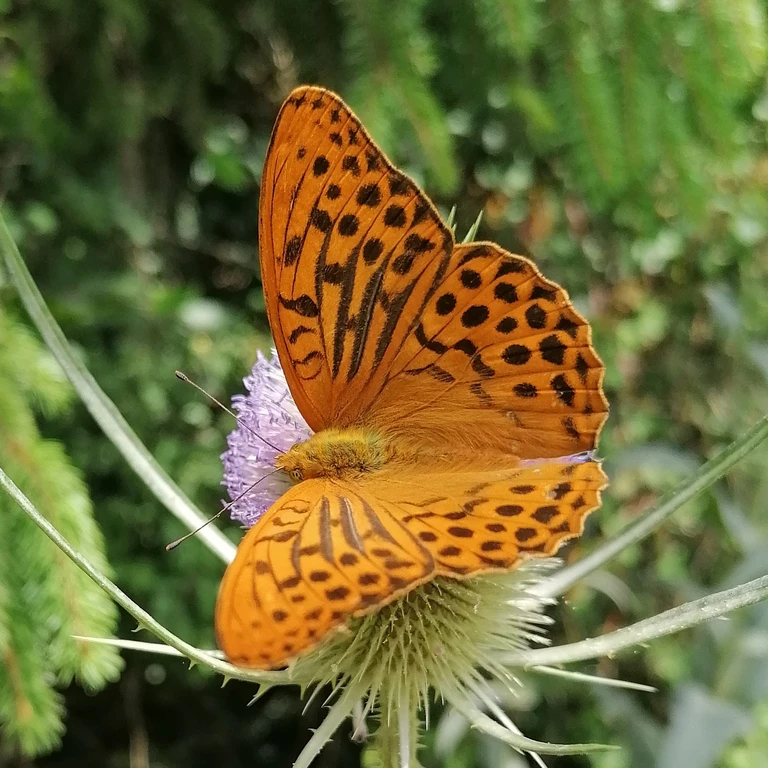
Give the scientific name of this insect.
Argynnis paphia
